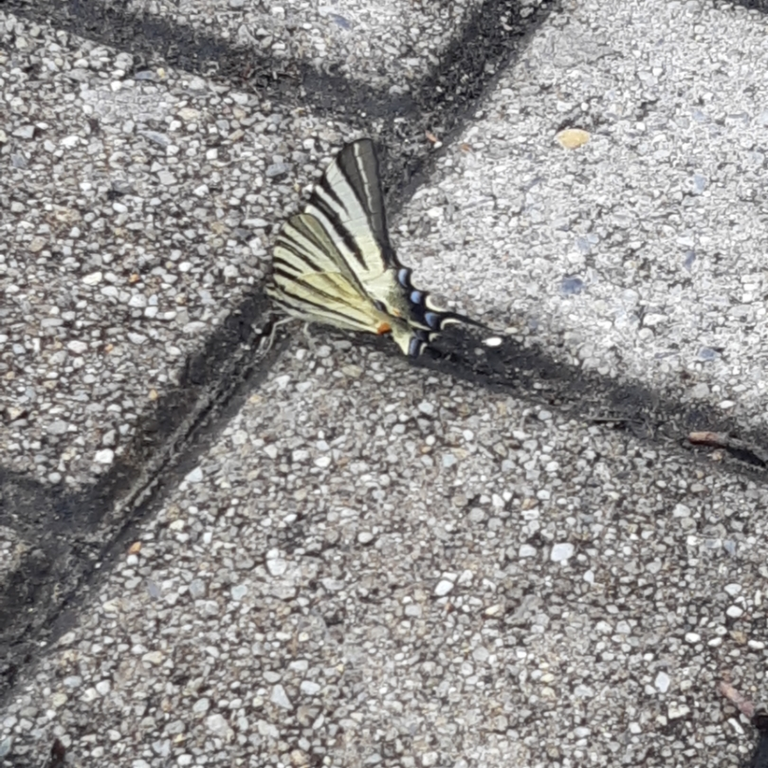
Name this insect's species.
Iphiclides podalirius
